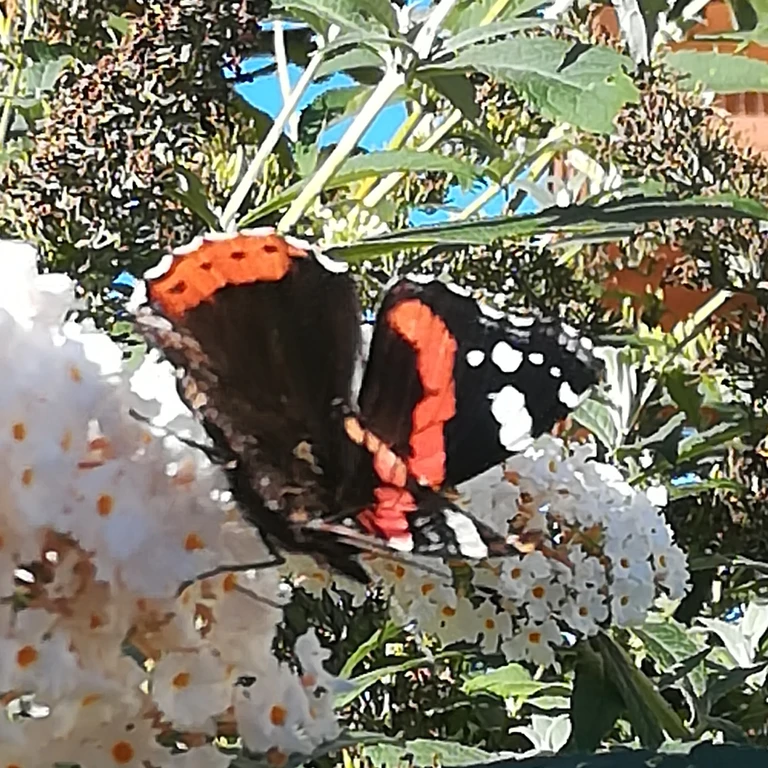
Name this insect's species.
Vanessa atalanta
